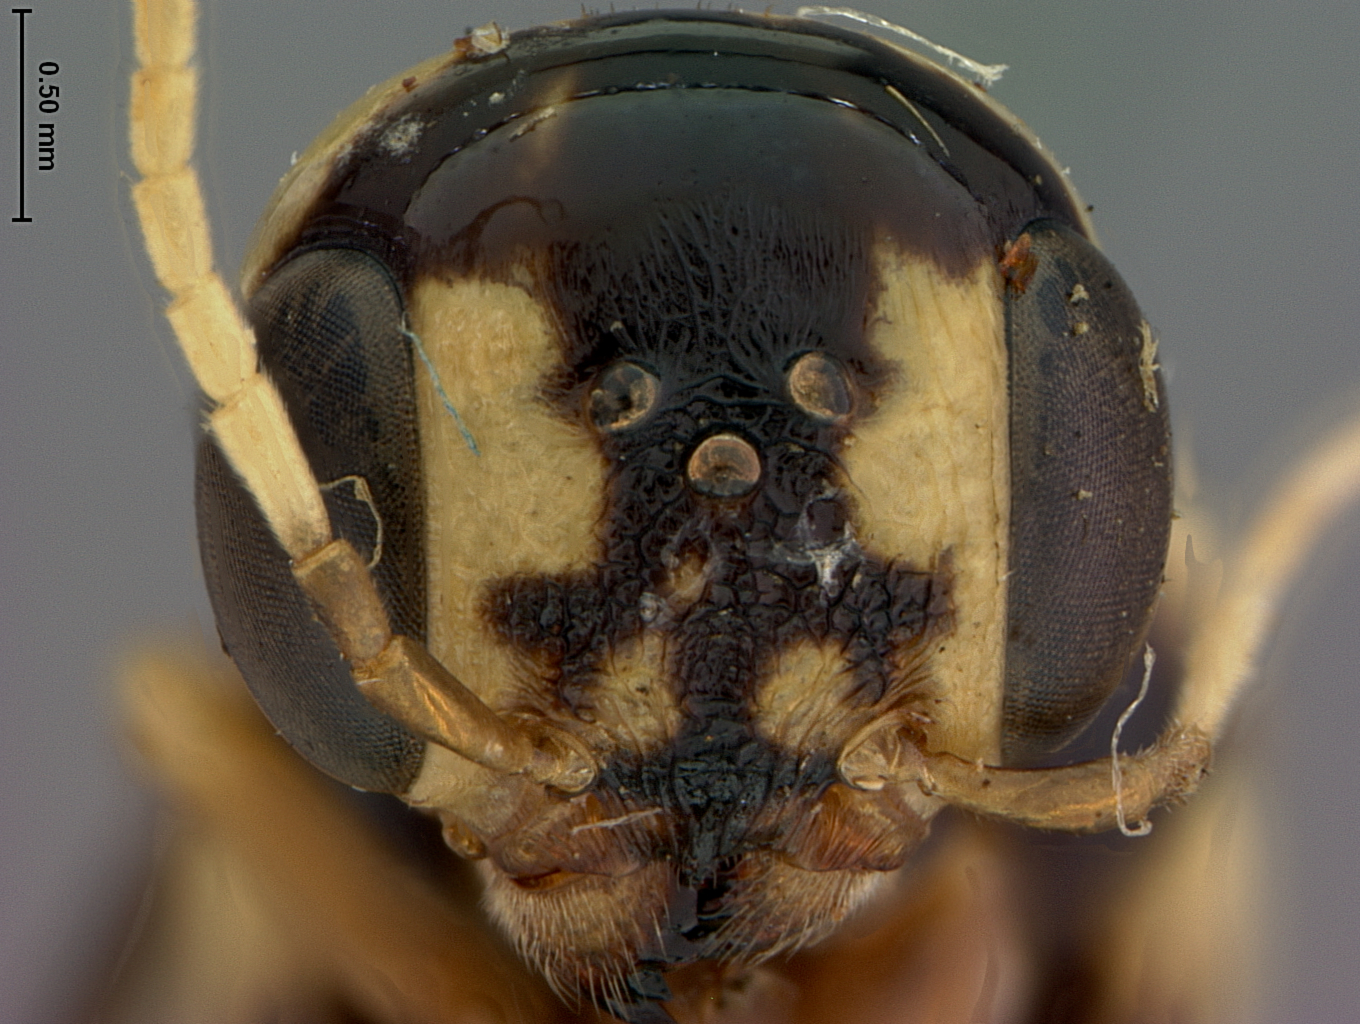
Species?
Xiphydria flavicornis
